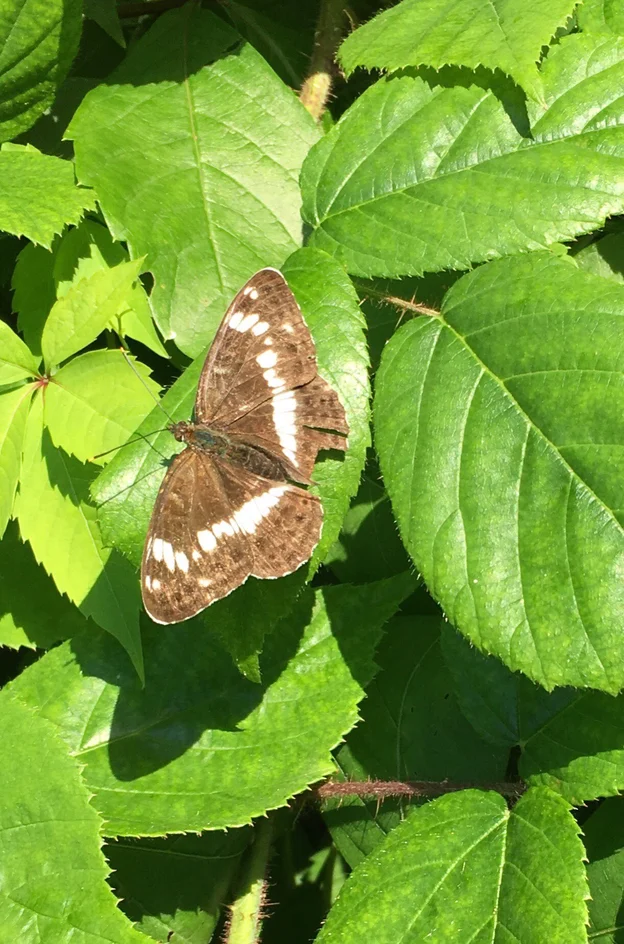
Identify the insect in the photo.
Limenitis camilla (also Ladoga camilla)
